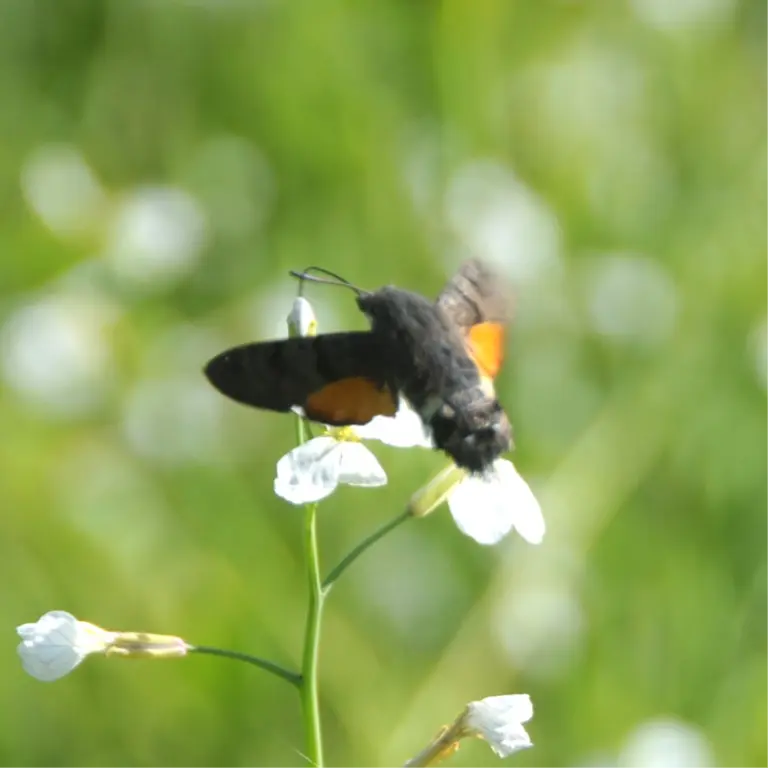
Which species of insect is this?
Macroglossum stellatarum
